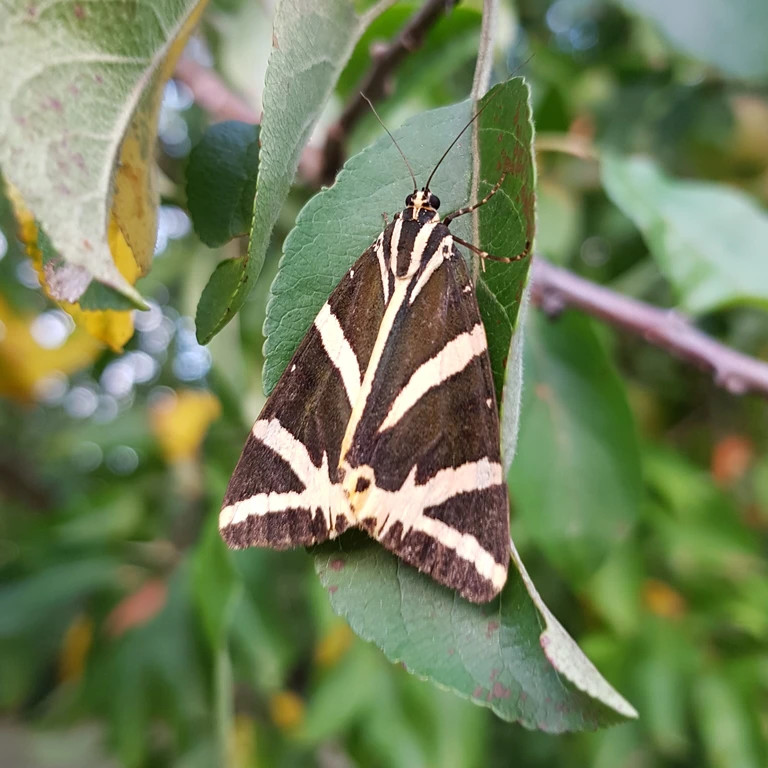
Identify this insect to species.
Euplagia quadripunctaria
